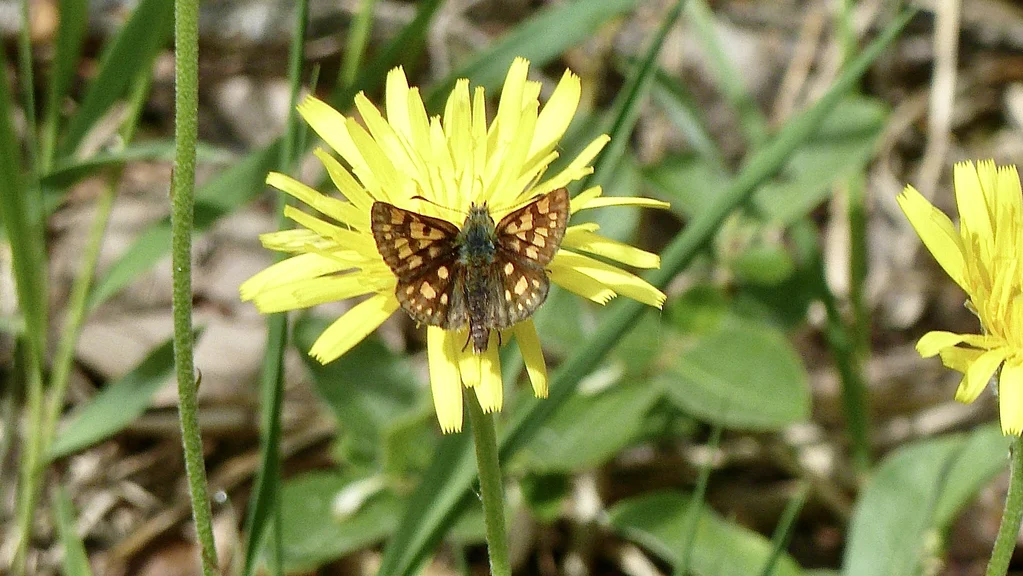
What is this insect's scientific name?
Carterocephalus palaemon
